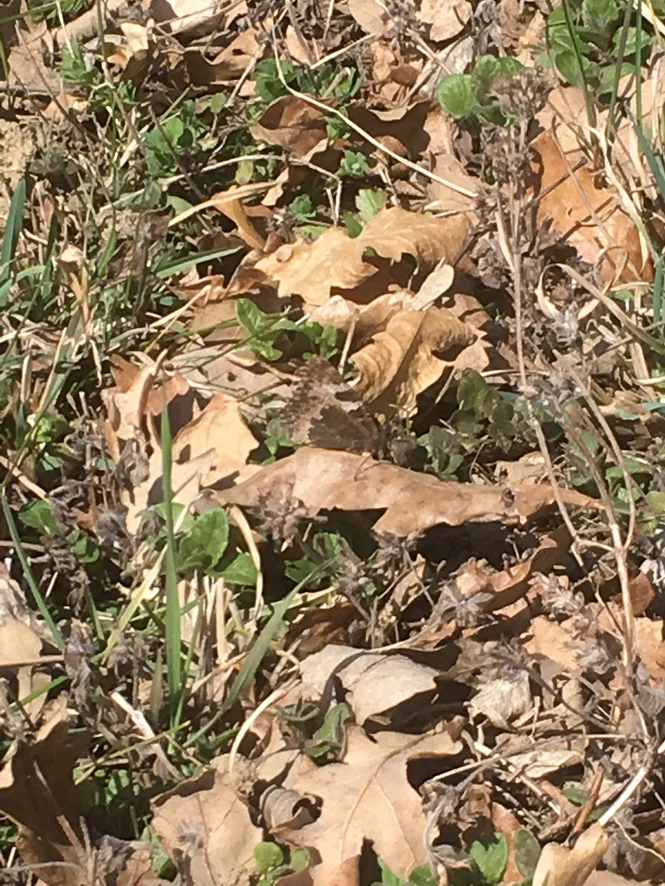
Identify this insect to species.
Aglais urticae
